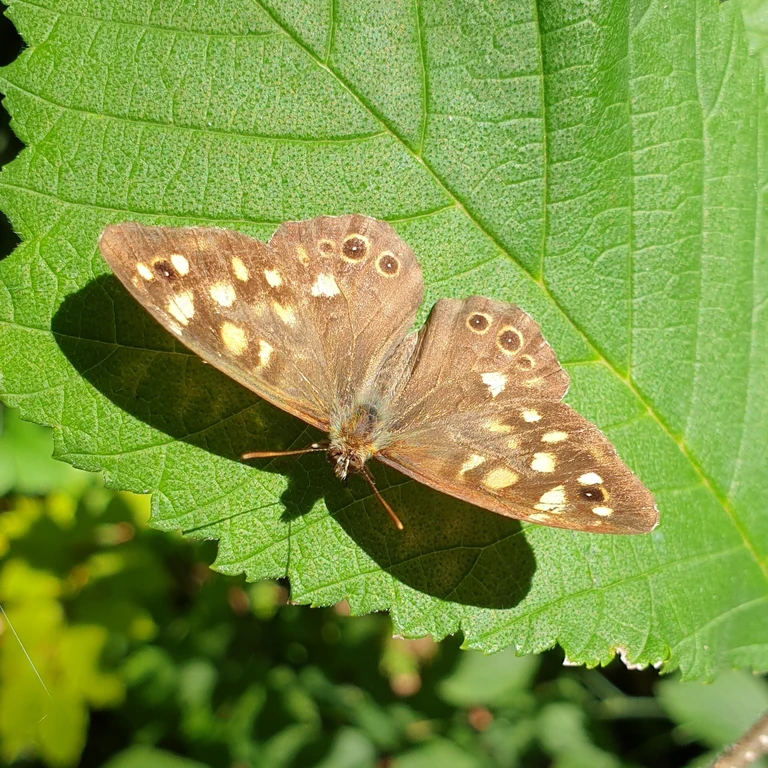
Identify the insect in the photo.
Pararge aegeria
